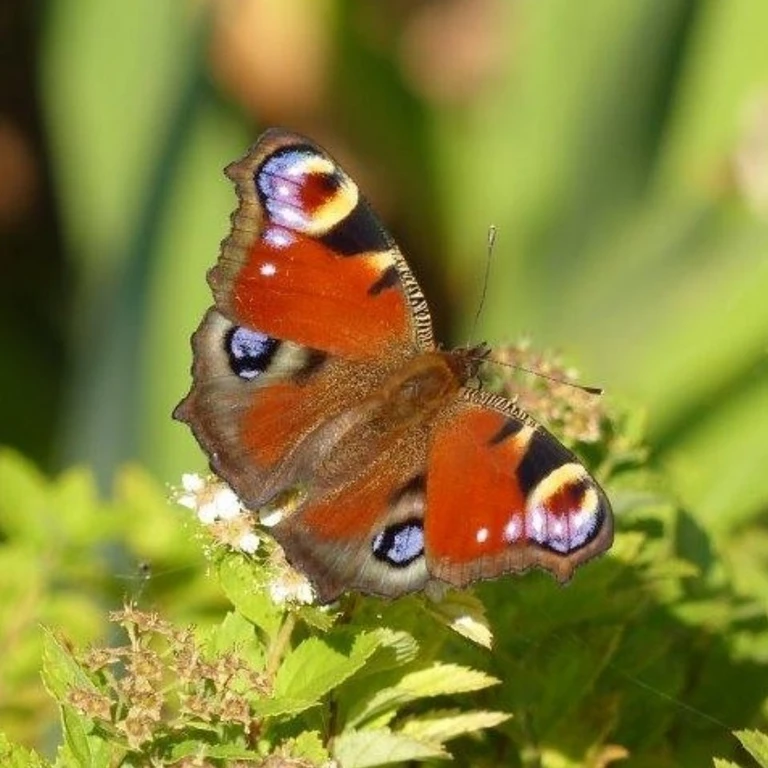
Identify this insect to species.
Aglais io
